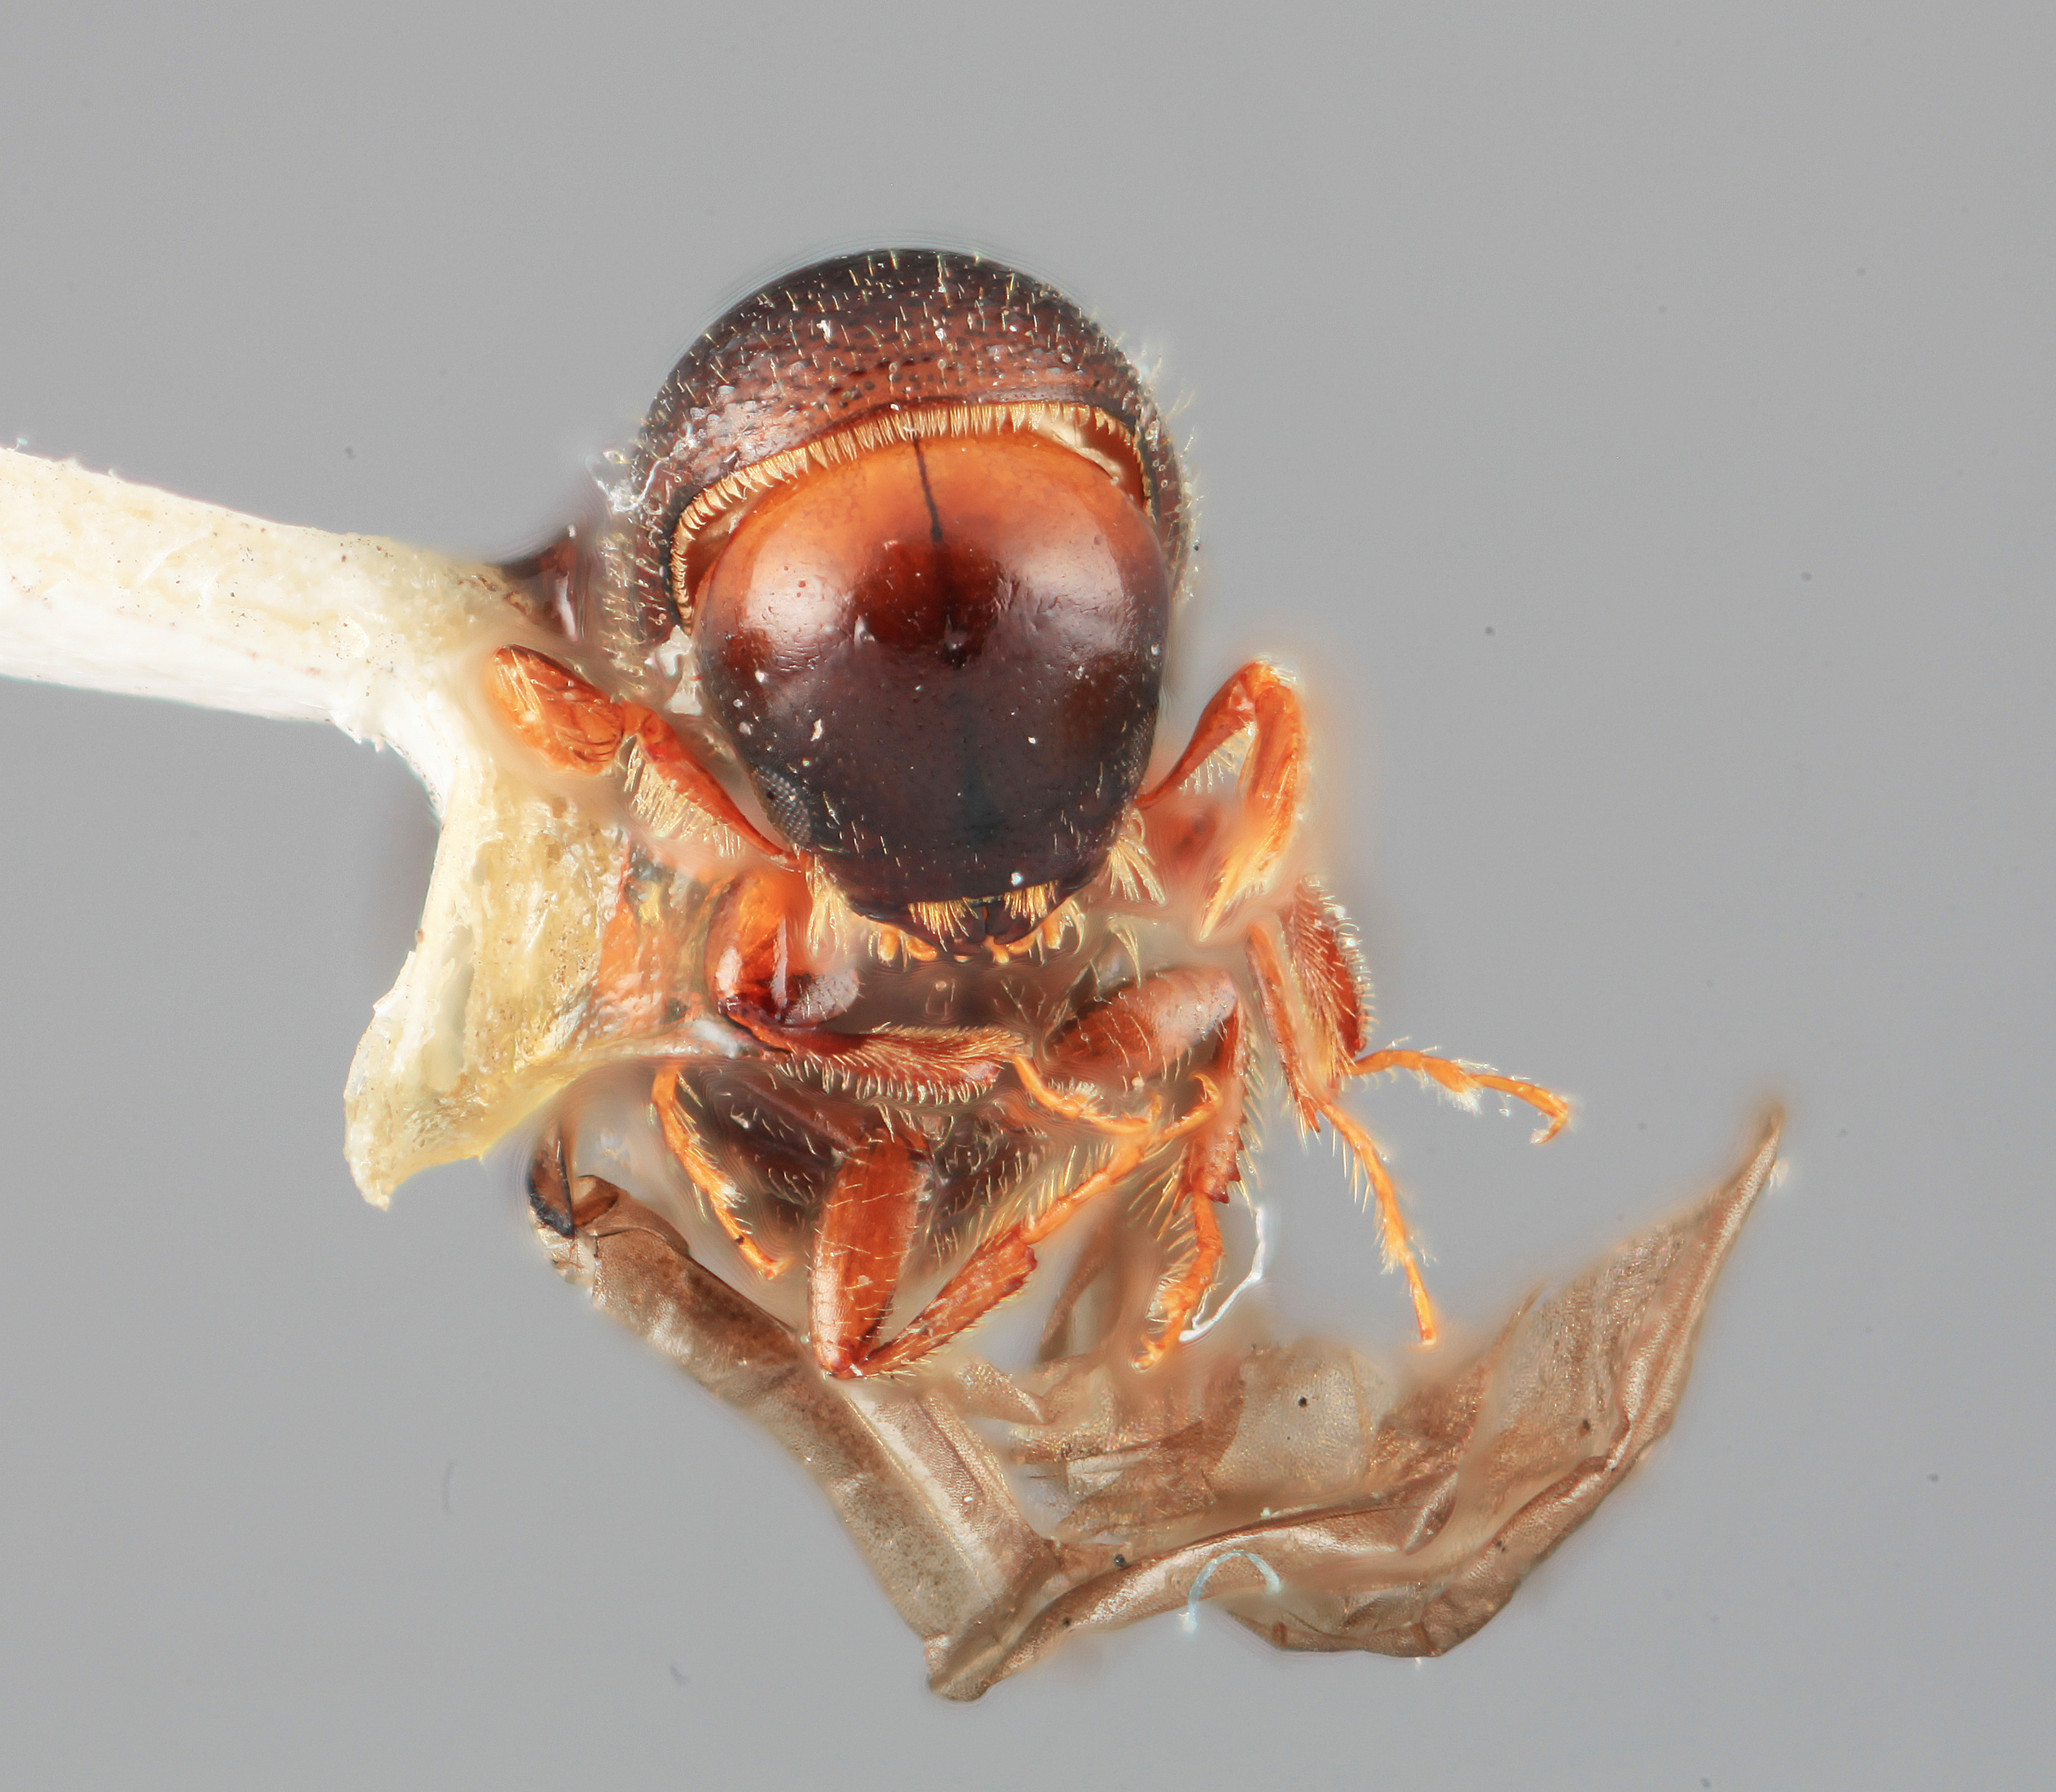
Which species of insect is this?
Monarthrum durangoensis
